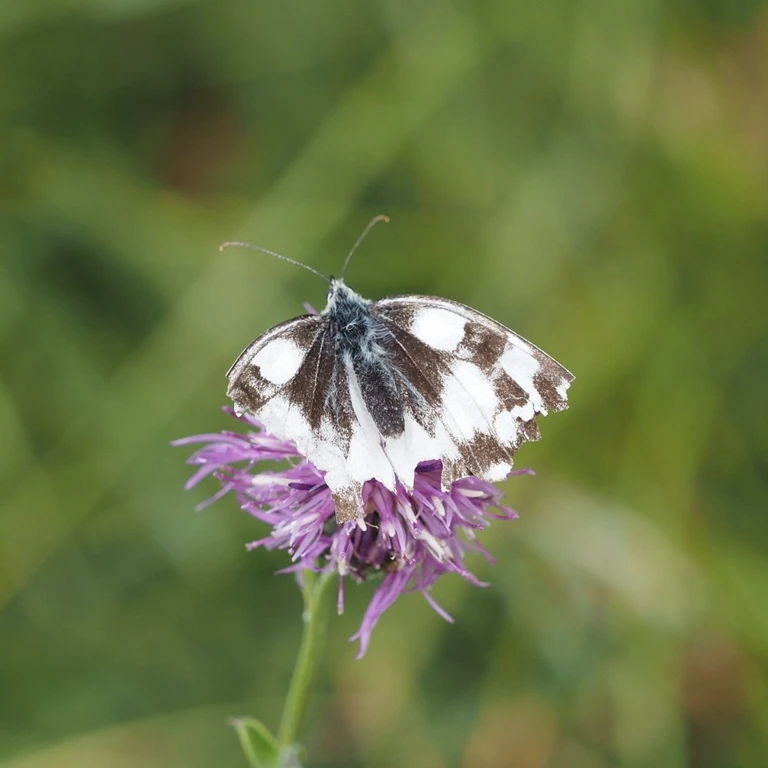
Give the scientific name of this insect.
Melanargia galathea
